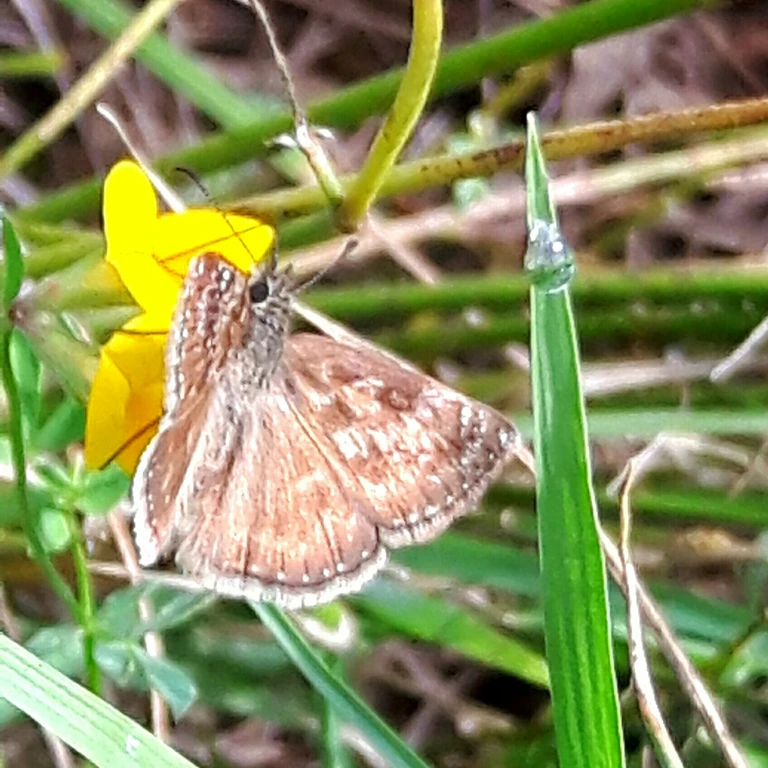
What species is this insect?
Erynnis tages
